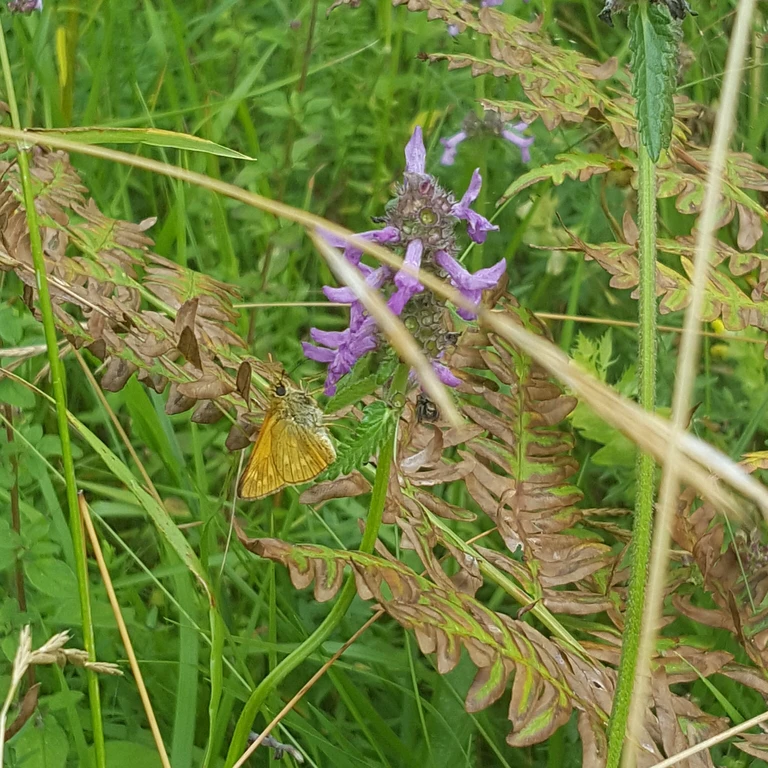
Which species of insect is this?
Ochlodes sylvanus (also Ochlodes venata)
